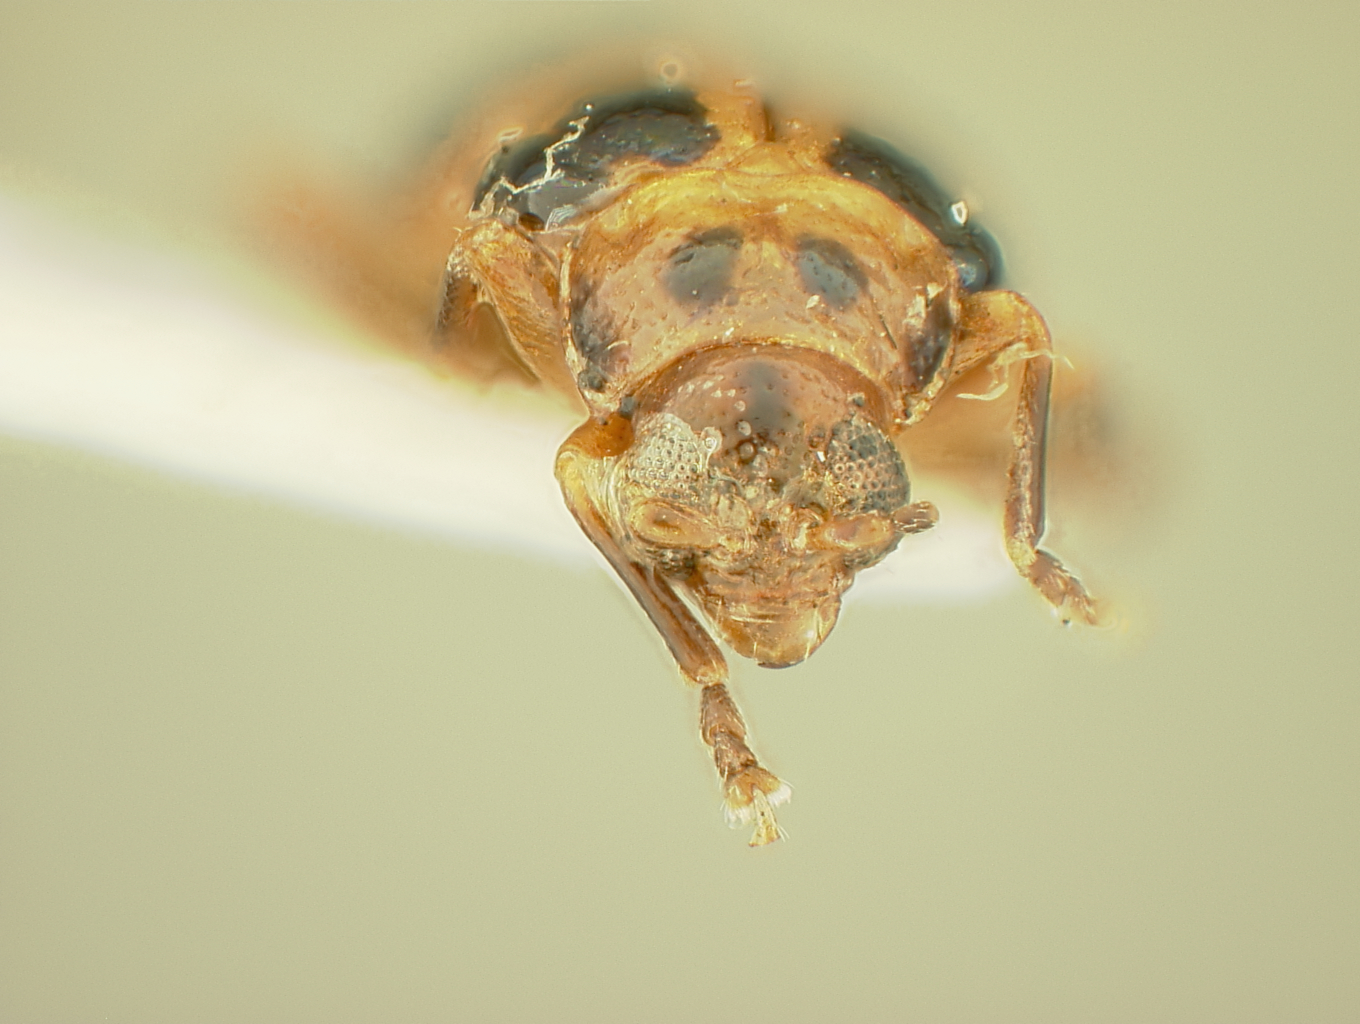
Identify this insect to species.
Hemilactica pulchella
